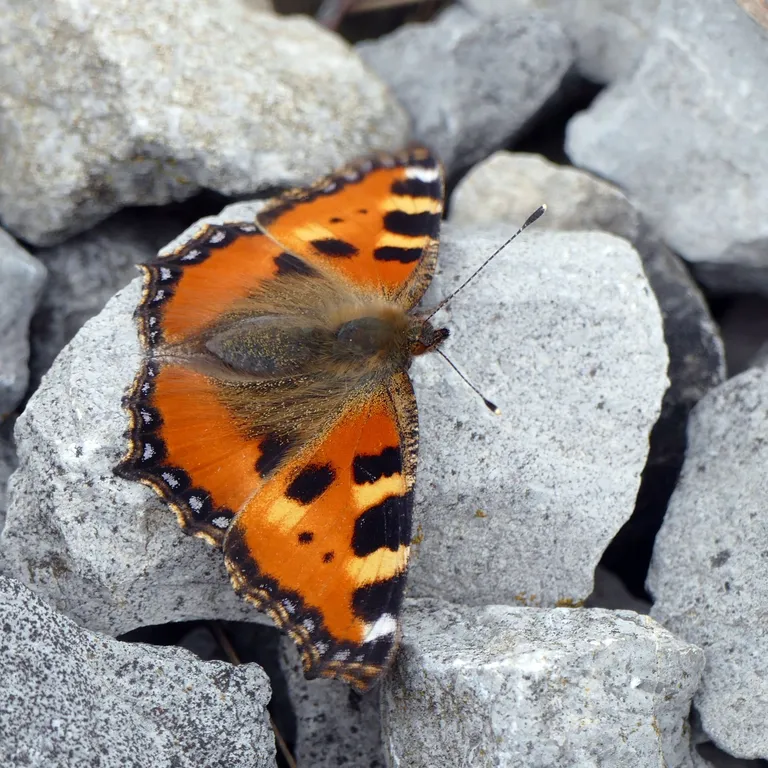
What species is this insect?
Aglais urticae
